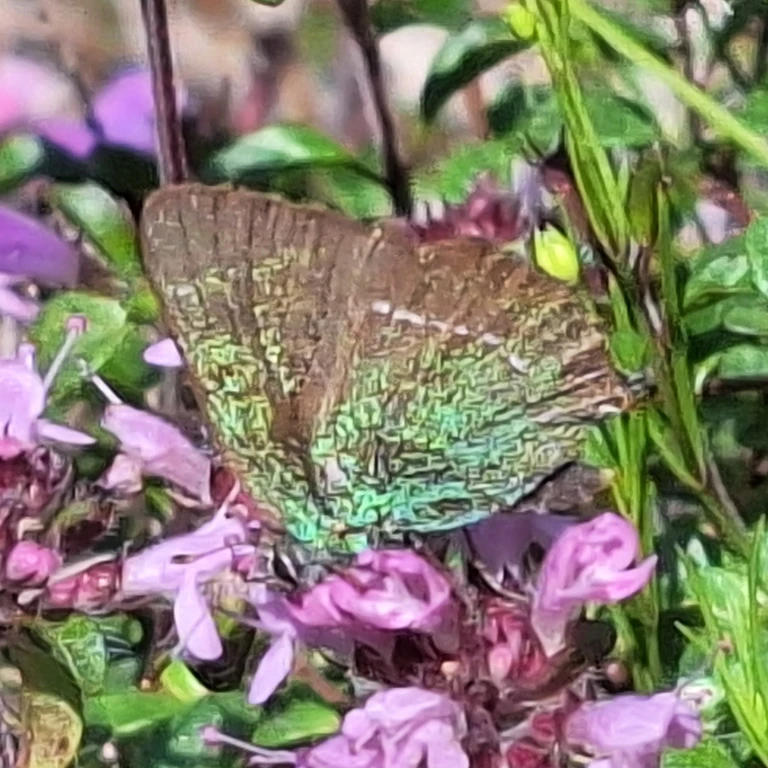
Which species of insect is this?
Callophrys rubi
